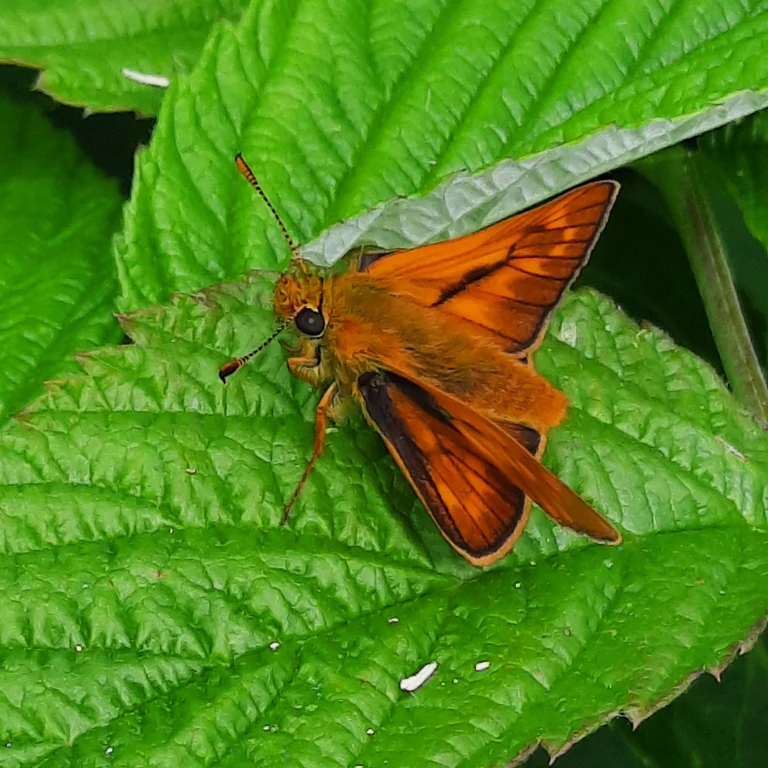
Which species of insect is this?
Ochlodes sylvanus (also Ochlodes venata)
